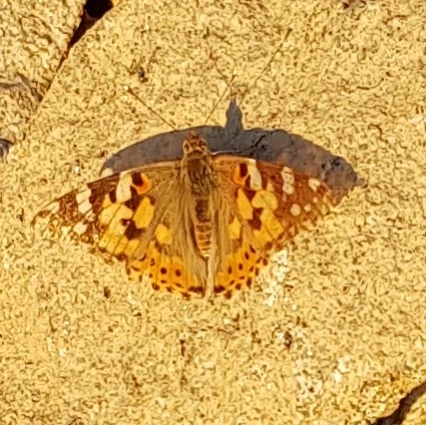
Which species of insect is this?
Vanessa cardui
